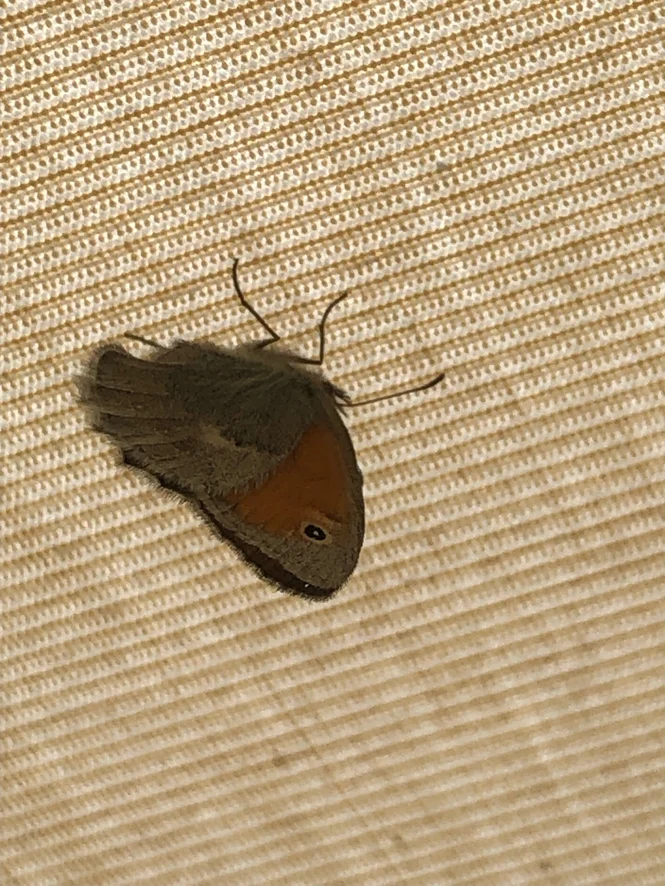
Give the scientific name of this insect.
Coenonympha pamphilus
